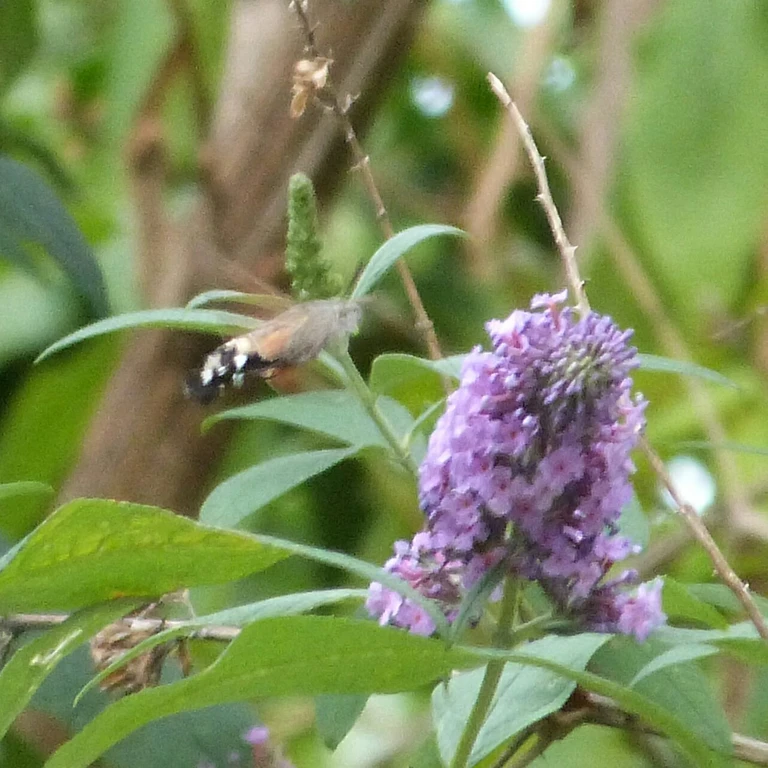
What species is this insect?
Macroglossum stellatarum
